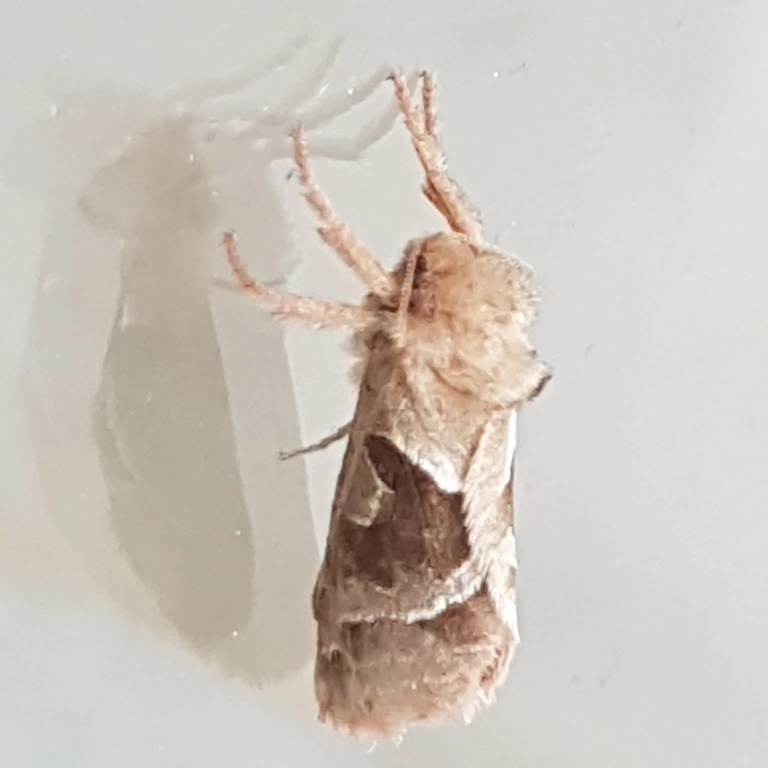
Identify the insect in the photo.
Triodia sylvina
